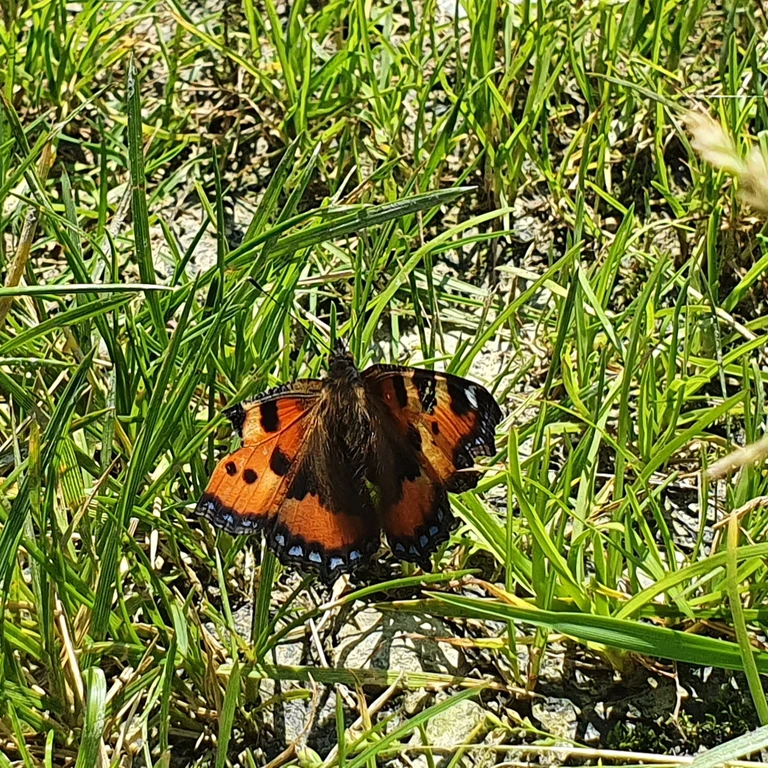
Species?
Aglais urticae
